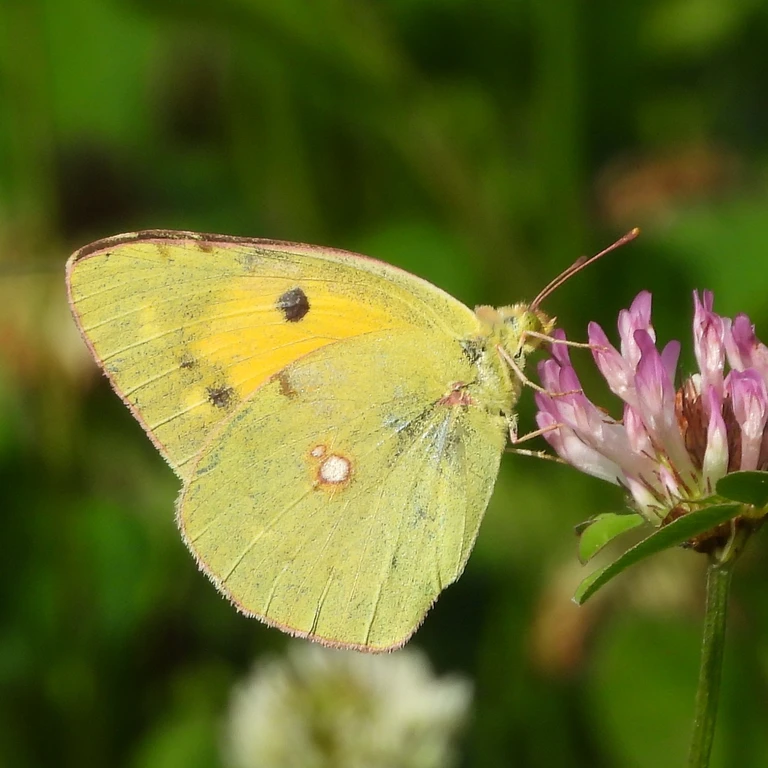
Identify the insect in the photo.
Colias croceus
